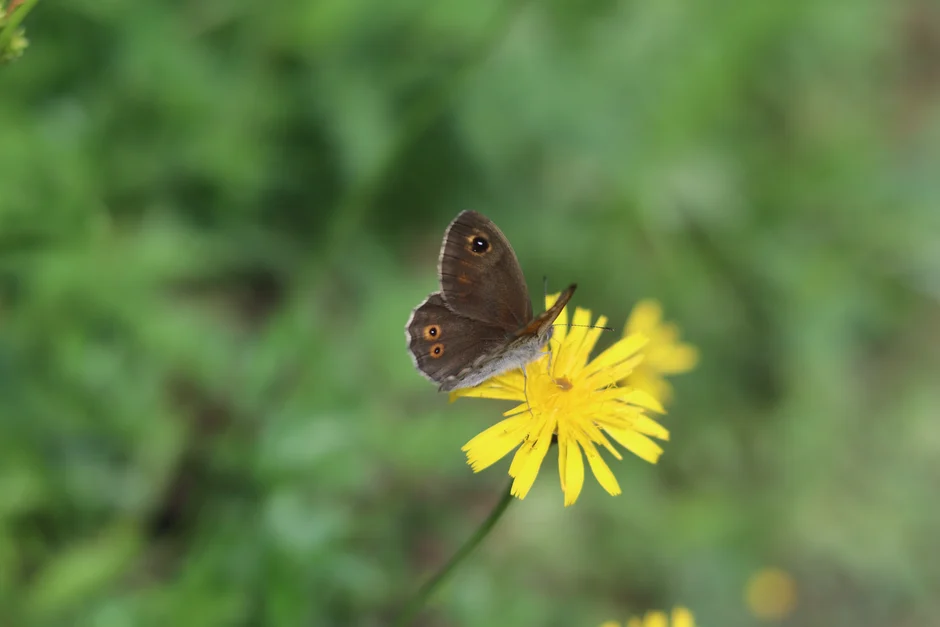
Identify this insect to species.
Lasiommata maera (also Pararge maera)
